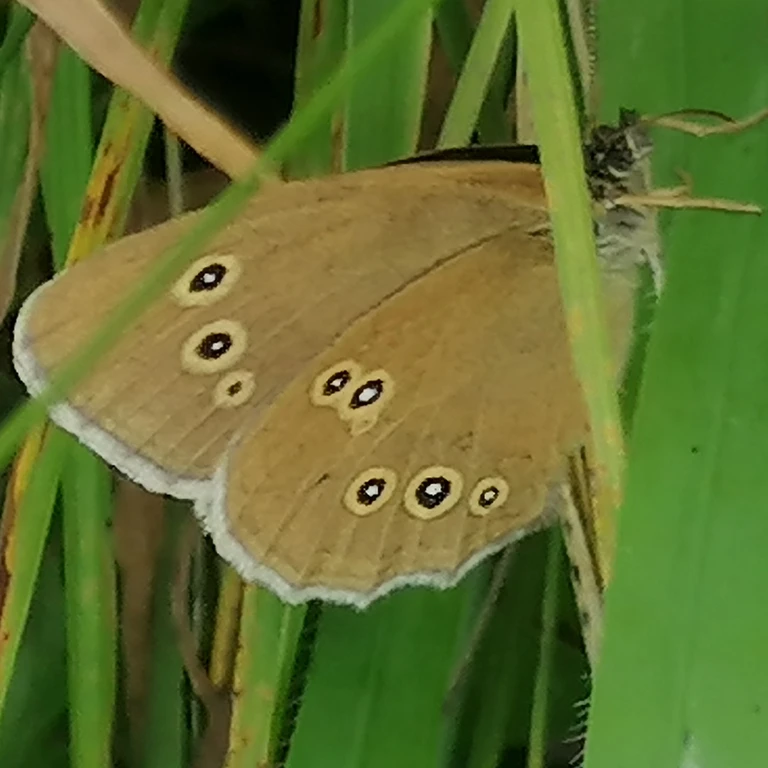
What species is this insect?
Aphantopus hyperantus
